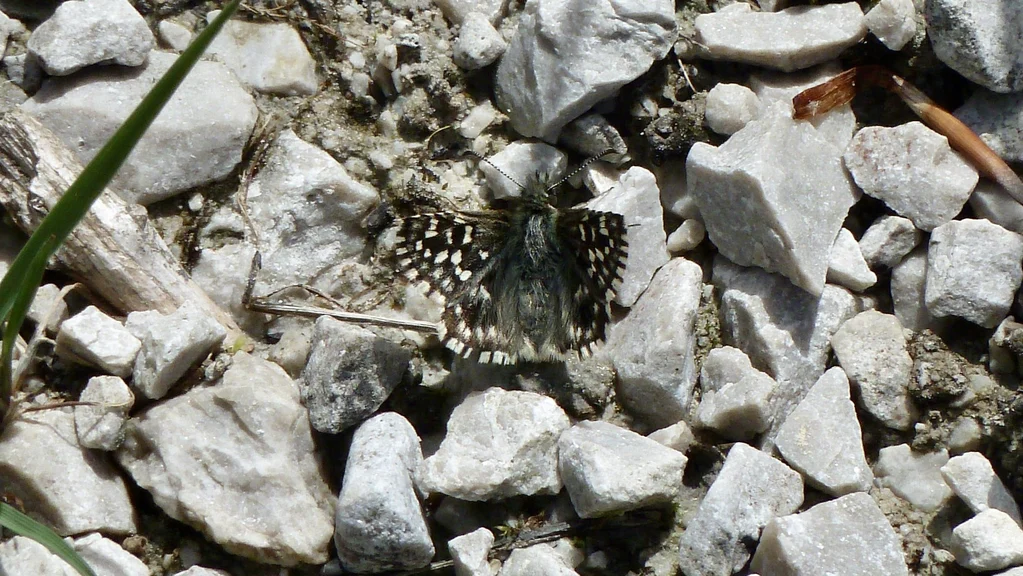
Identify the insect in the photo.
Pyrgus malvae
